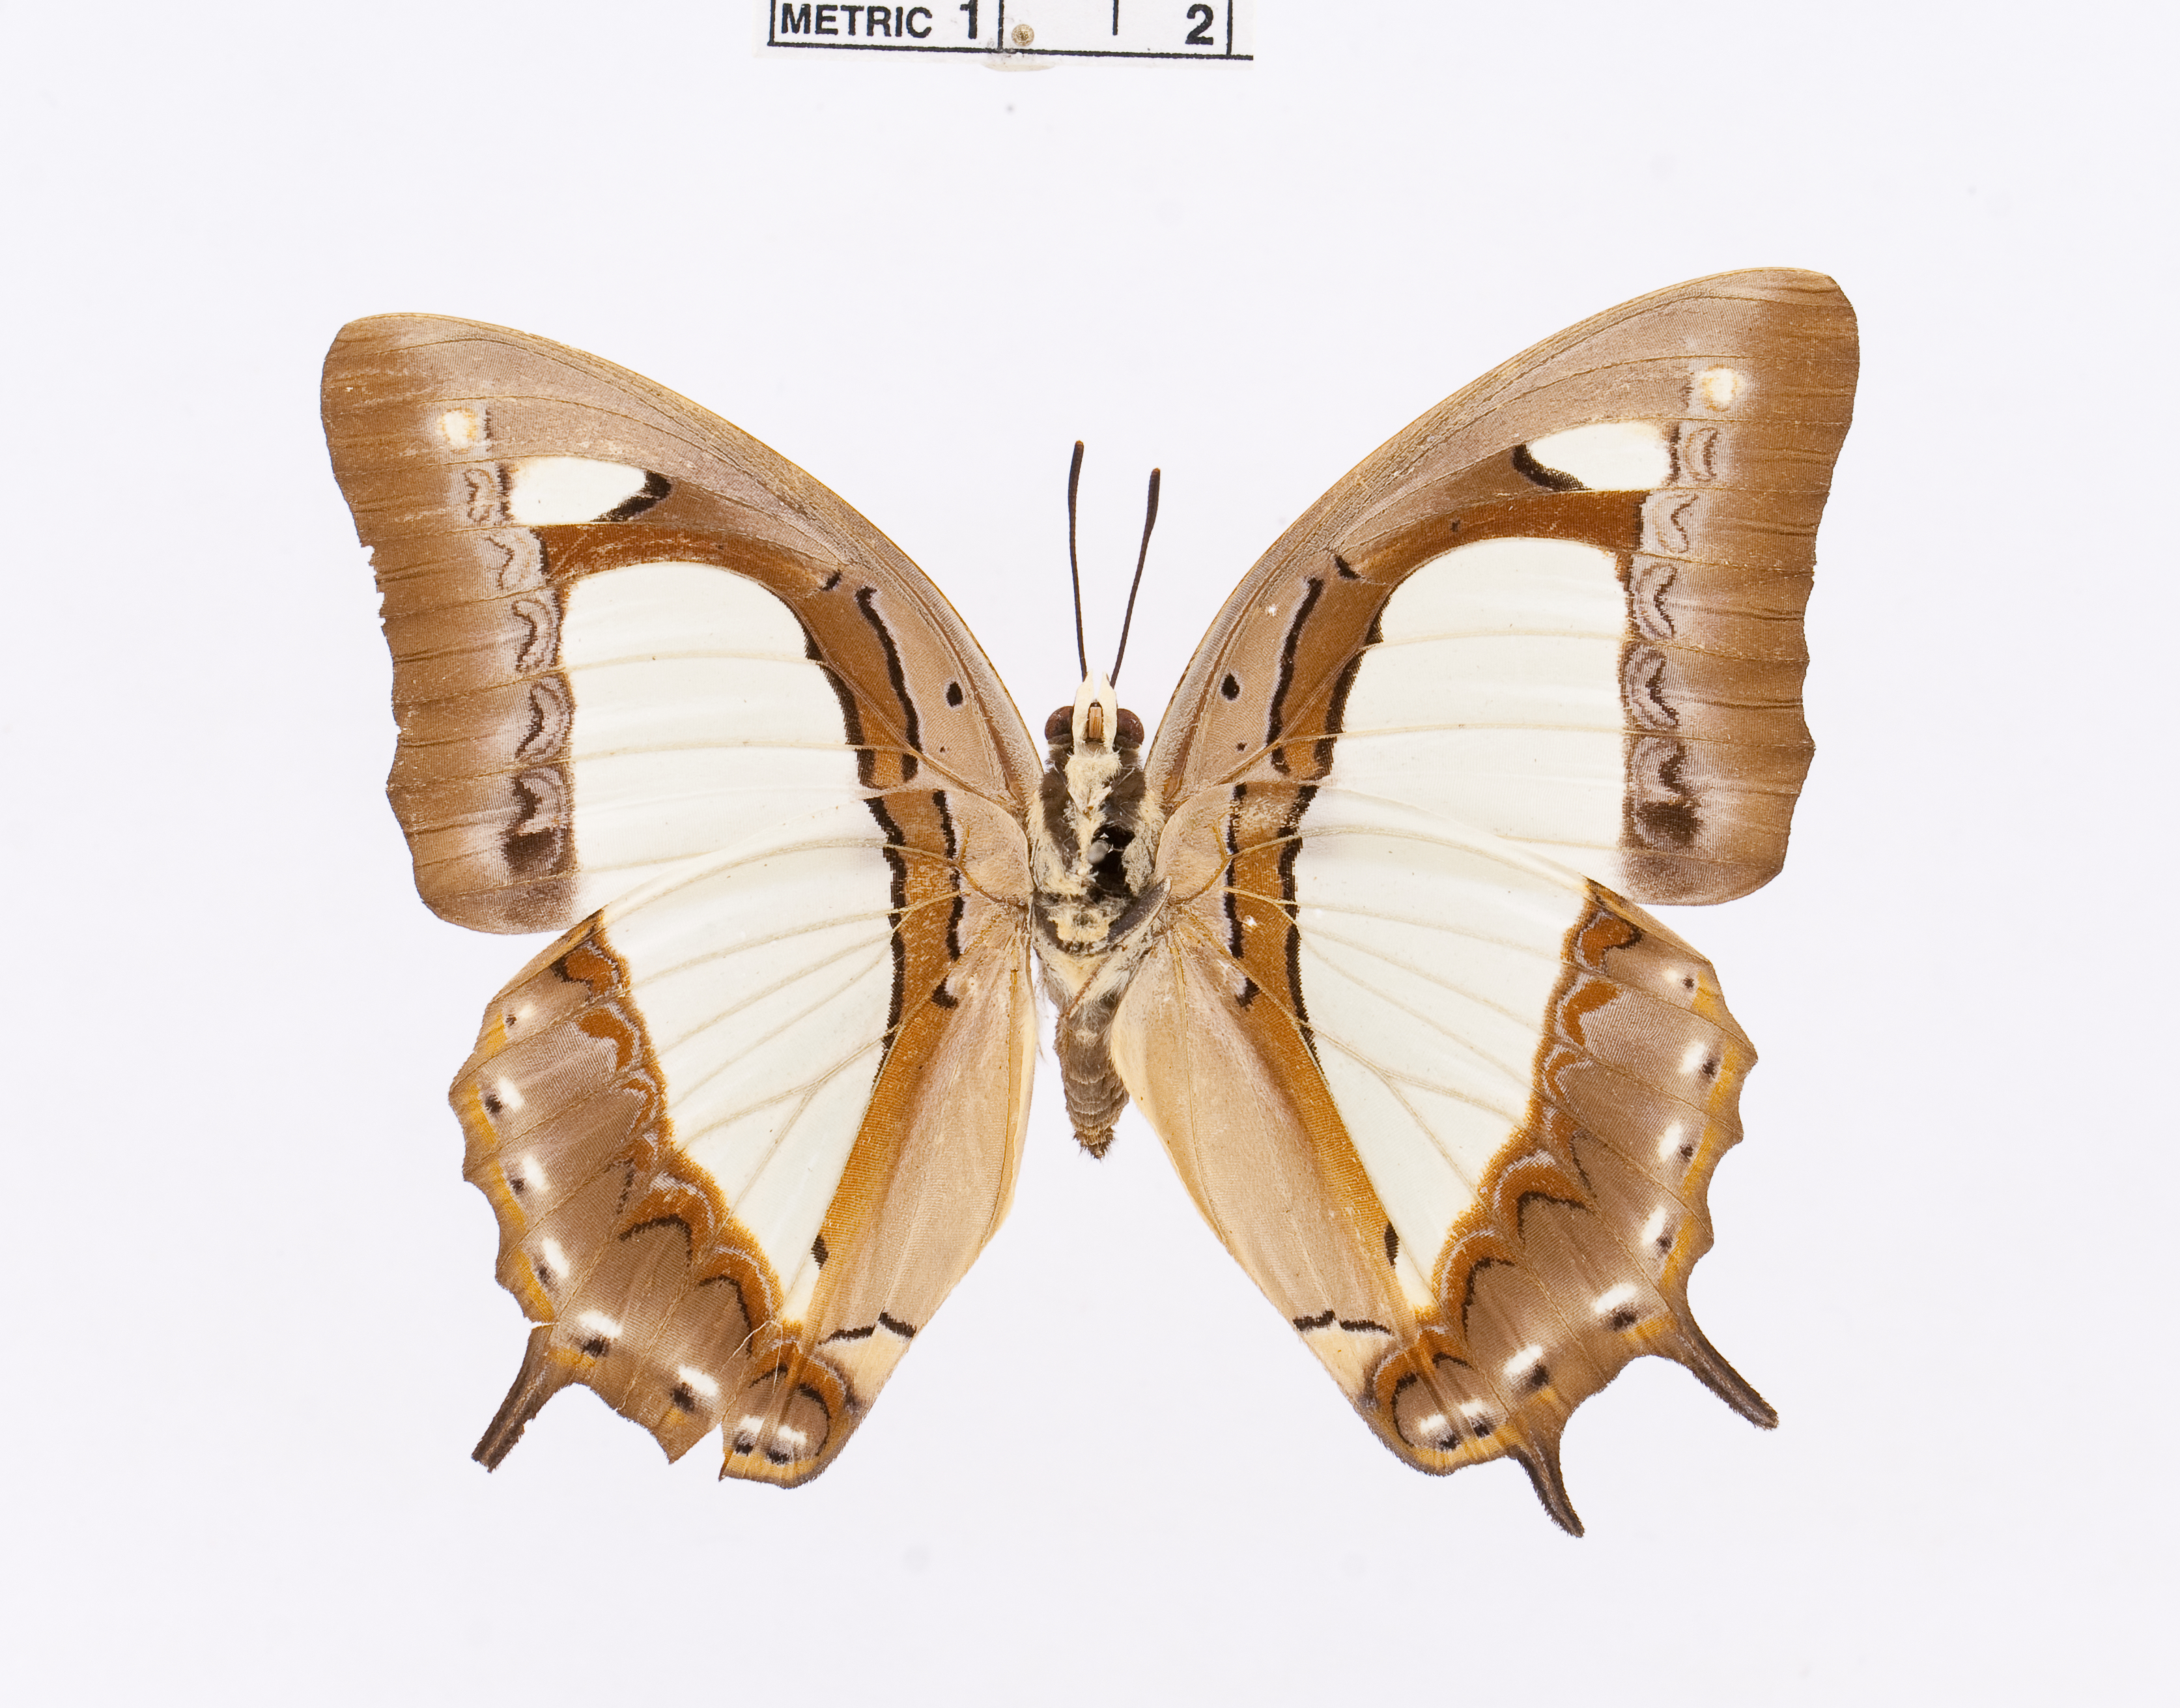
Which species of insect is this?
Polyura arja
